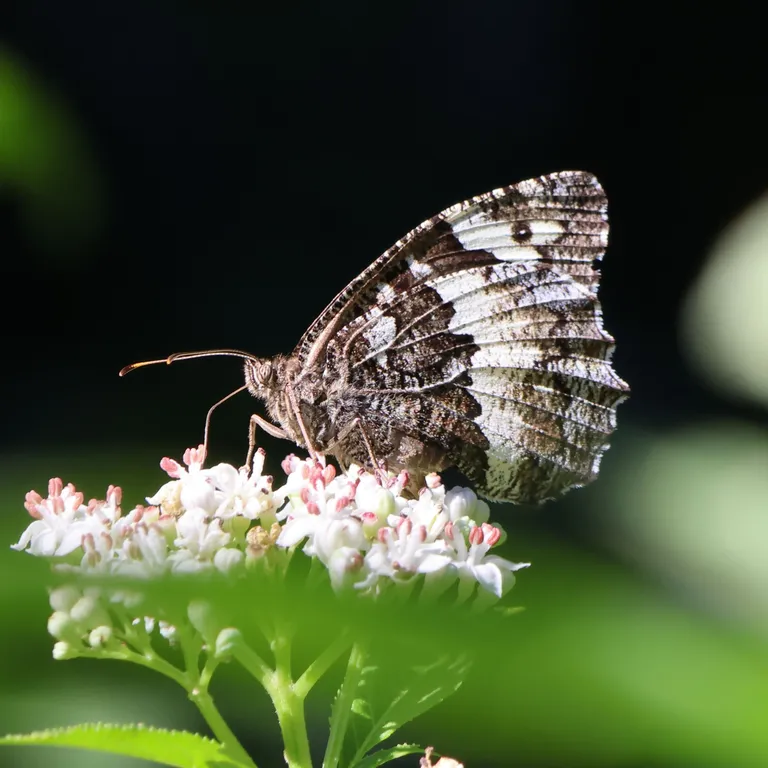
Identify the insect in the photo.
Brintesia circe
